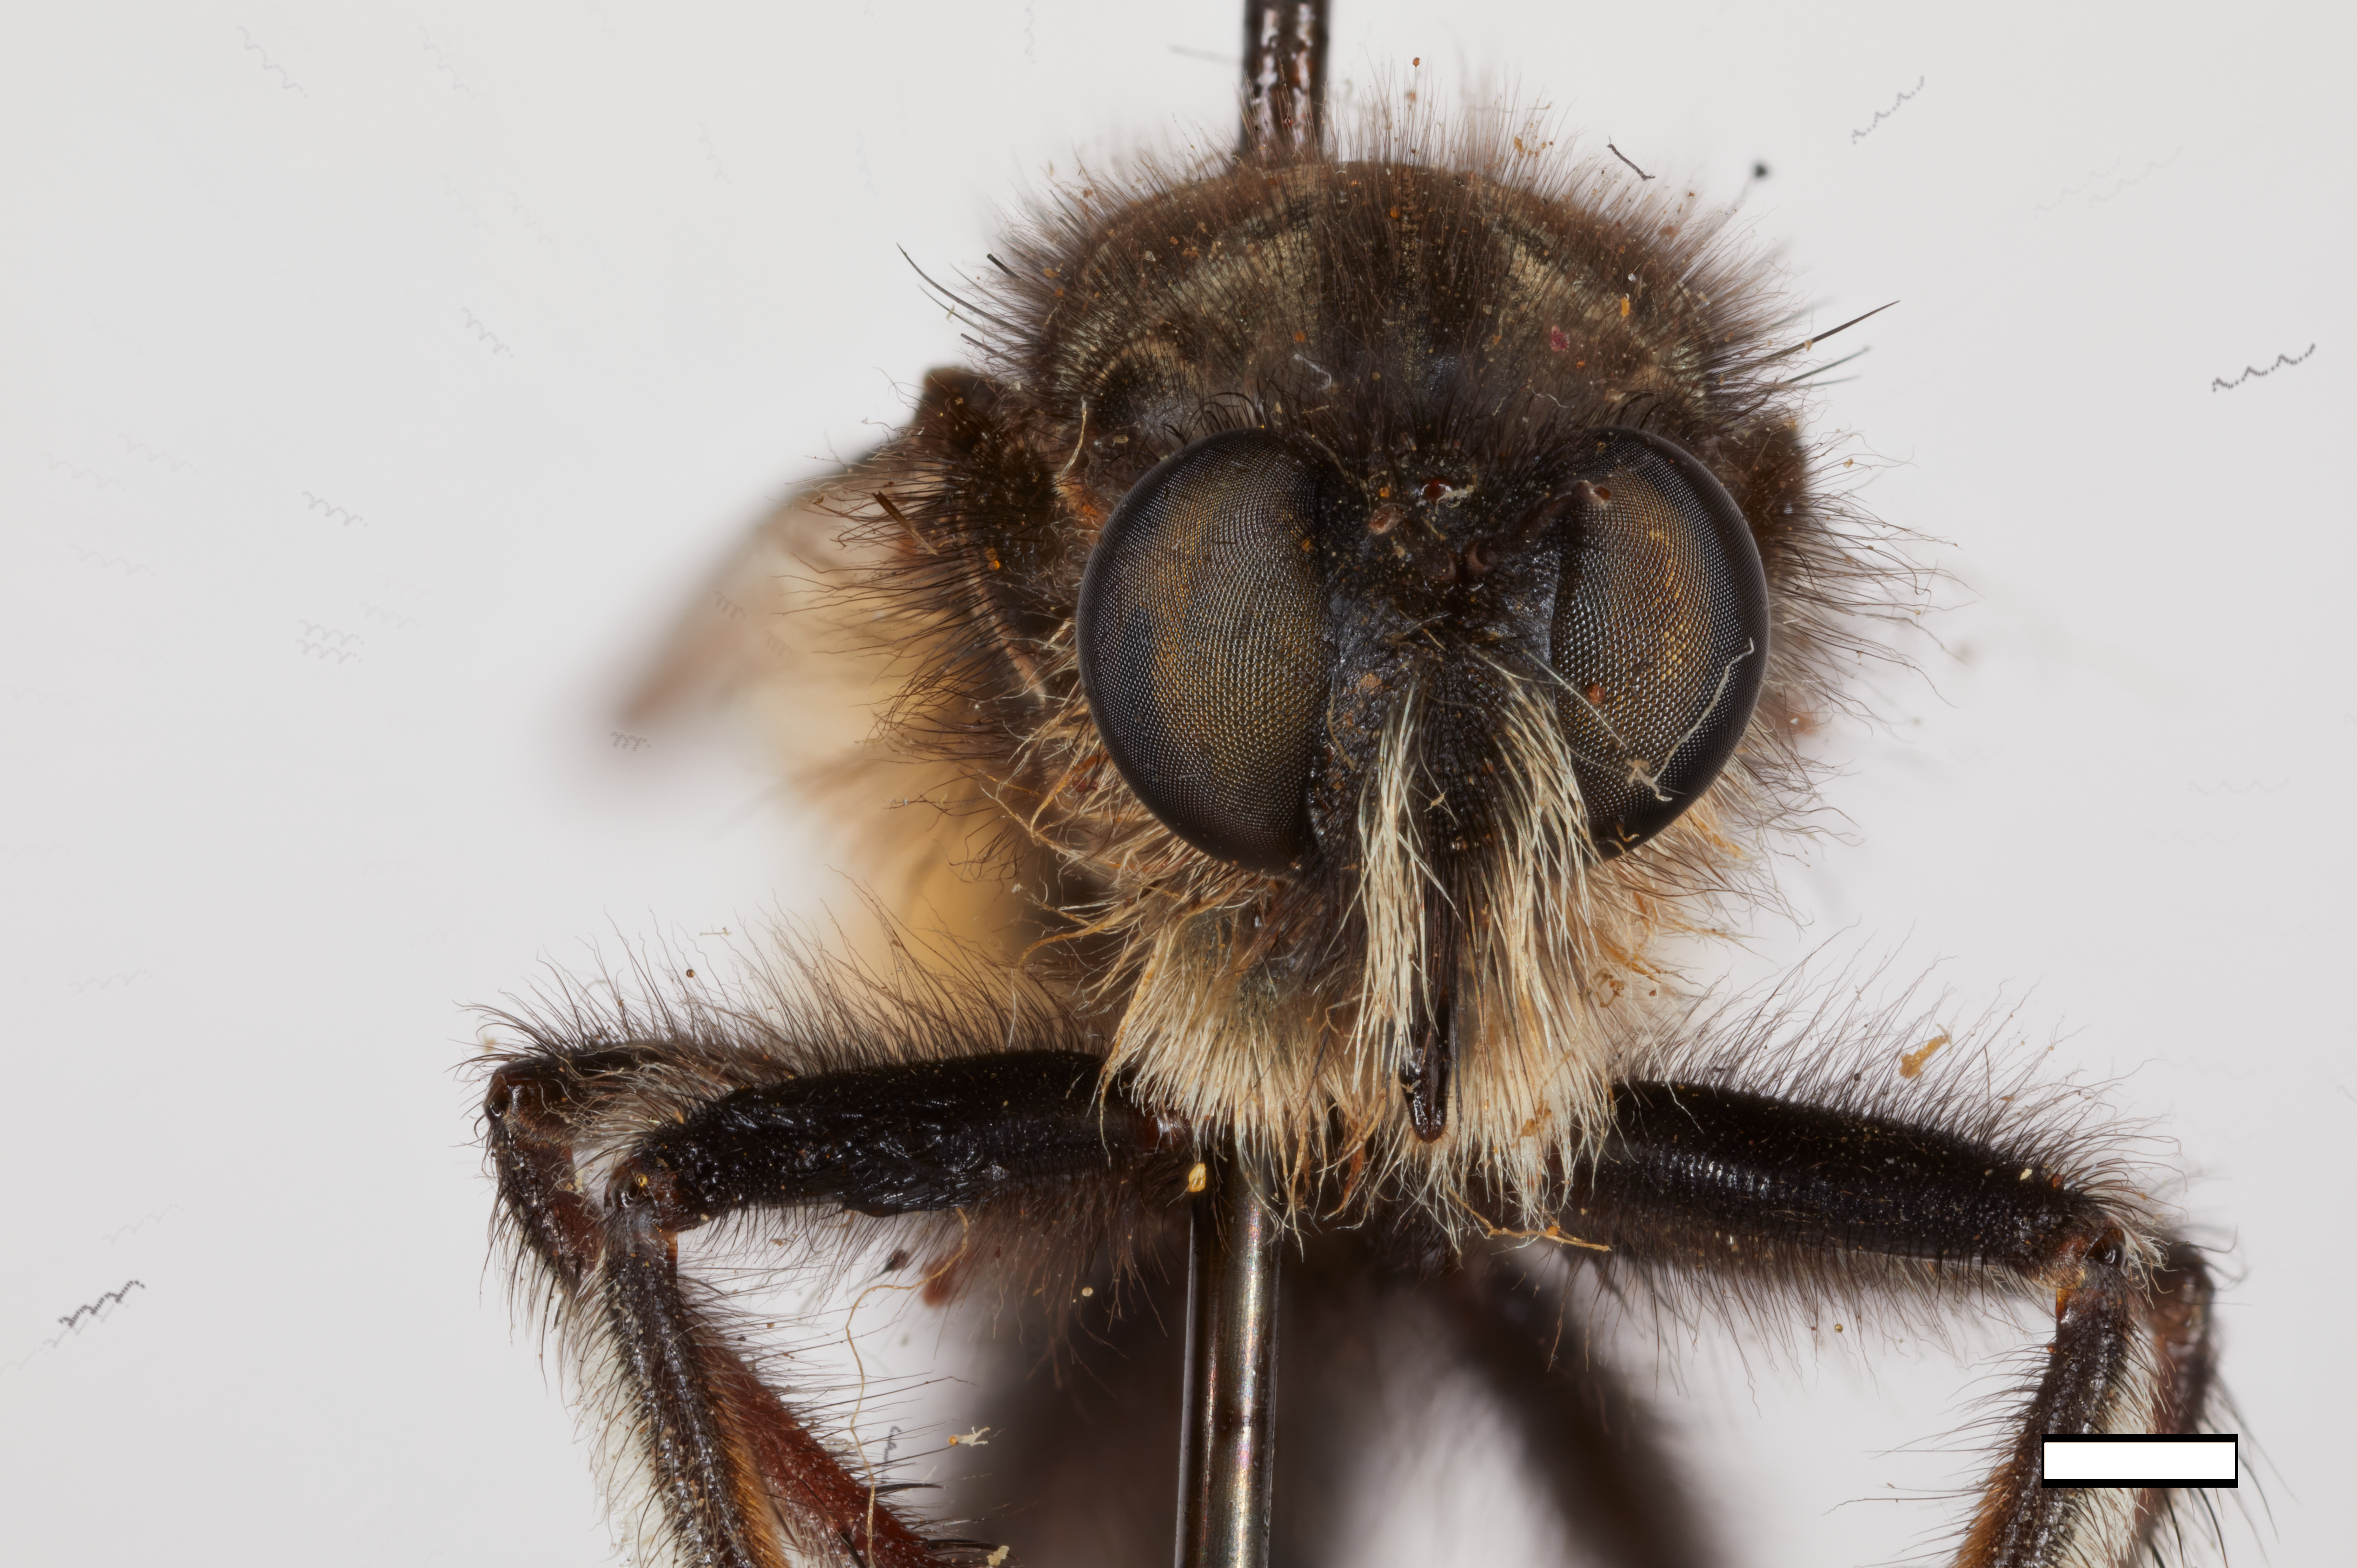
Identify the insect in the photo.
Cyrtopogon semitarius
